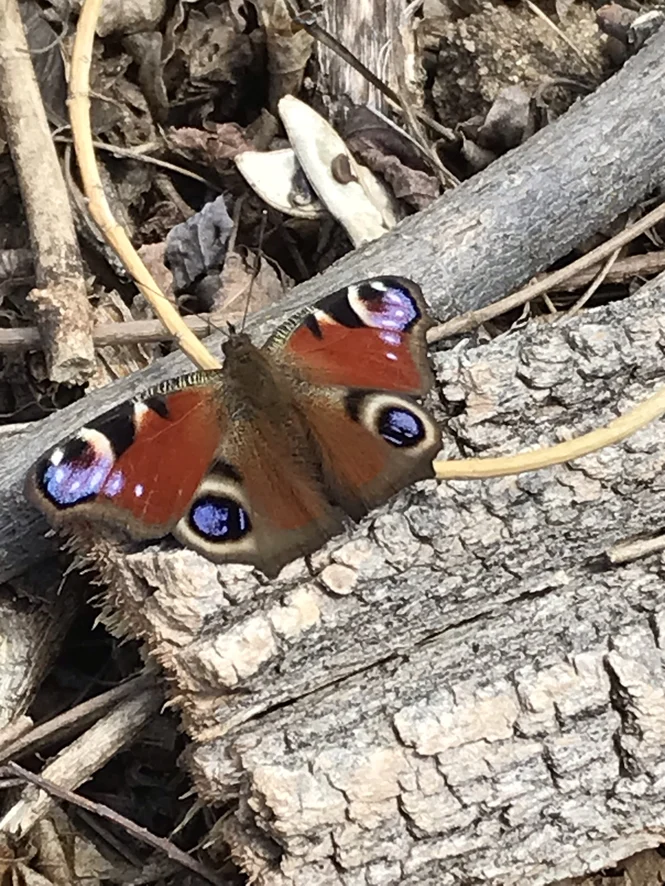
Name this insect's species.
Aglais io
